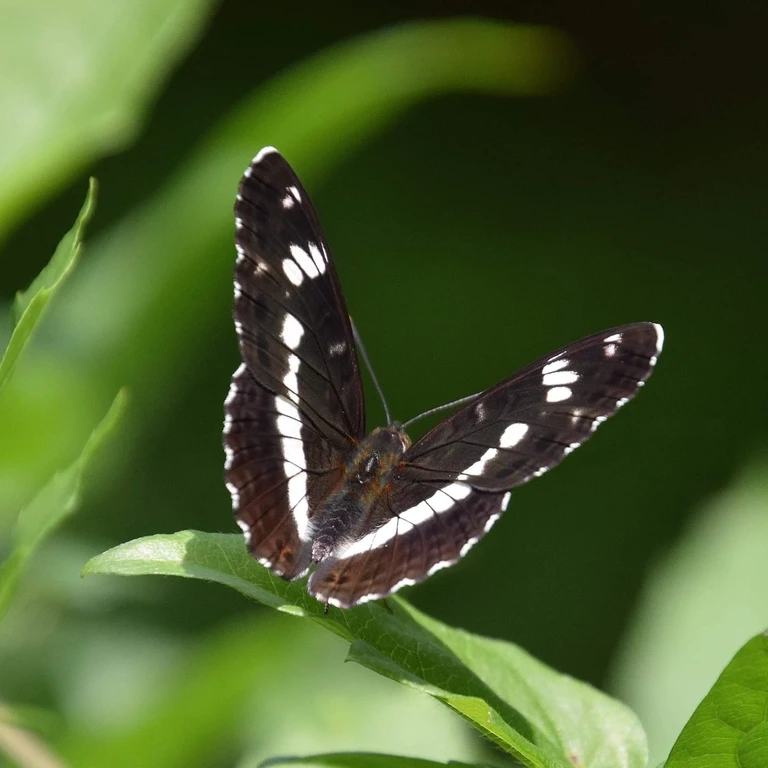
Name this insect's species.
Limenitis camilla (also Ladoga camilla)
